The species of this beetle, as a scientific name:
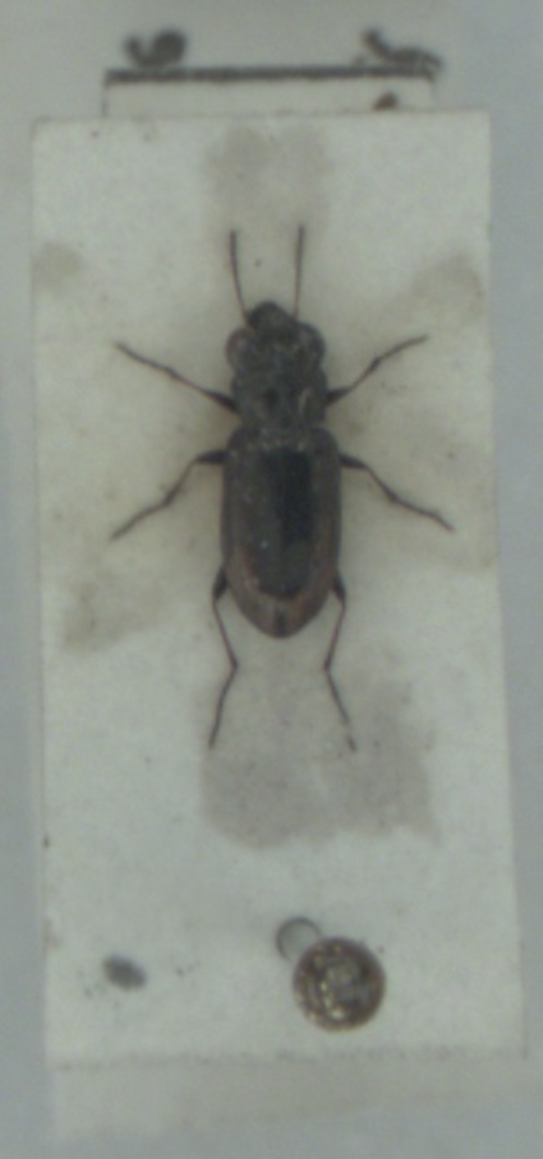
Notiophilus quadripunctatus
